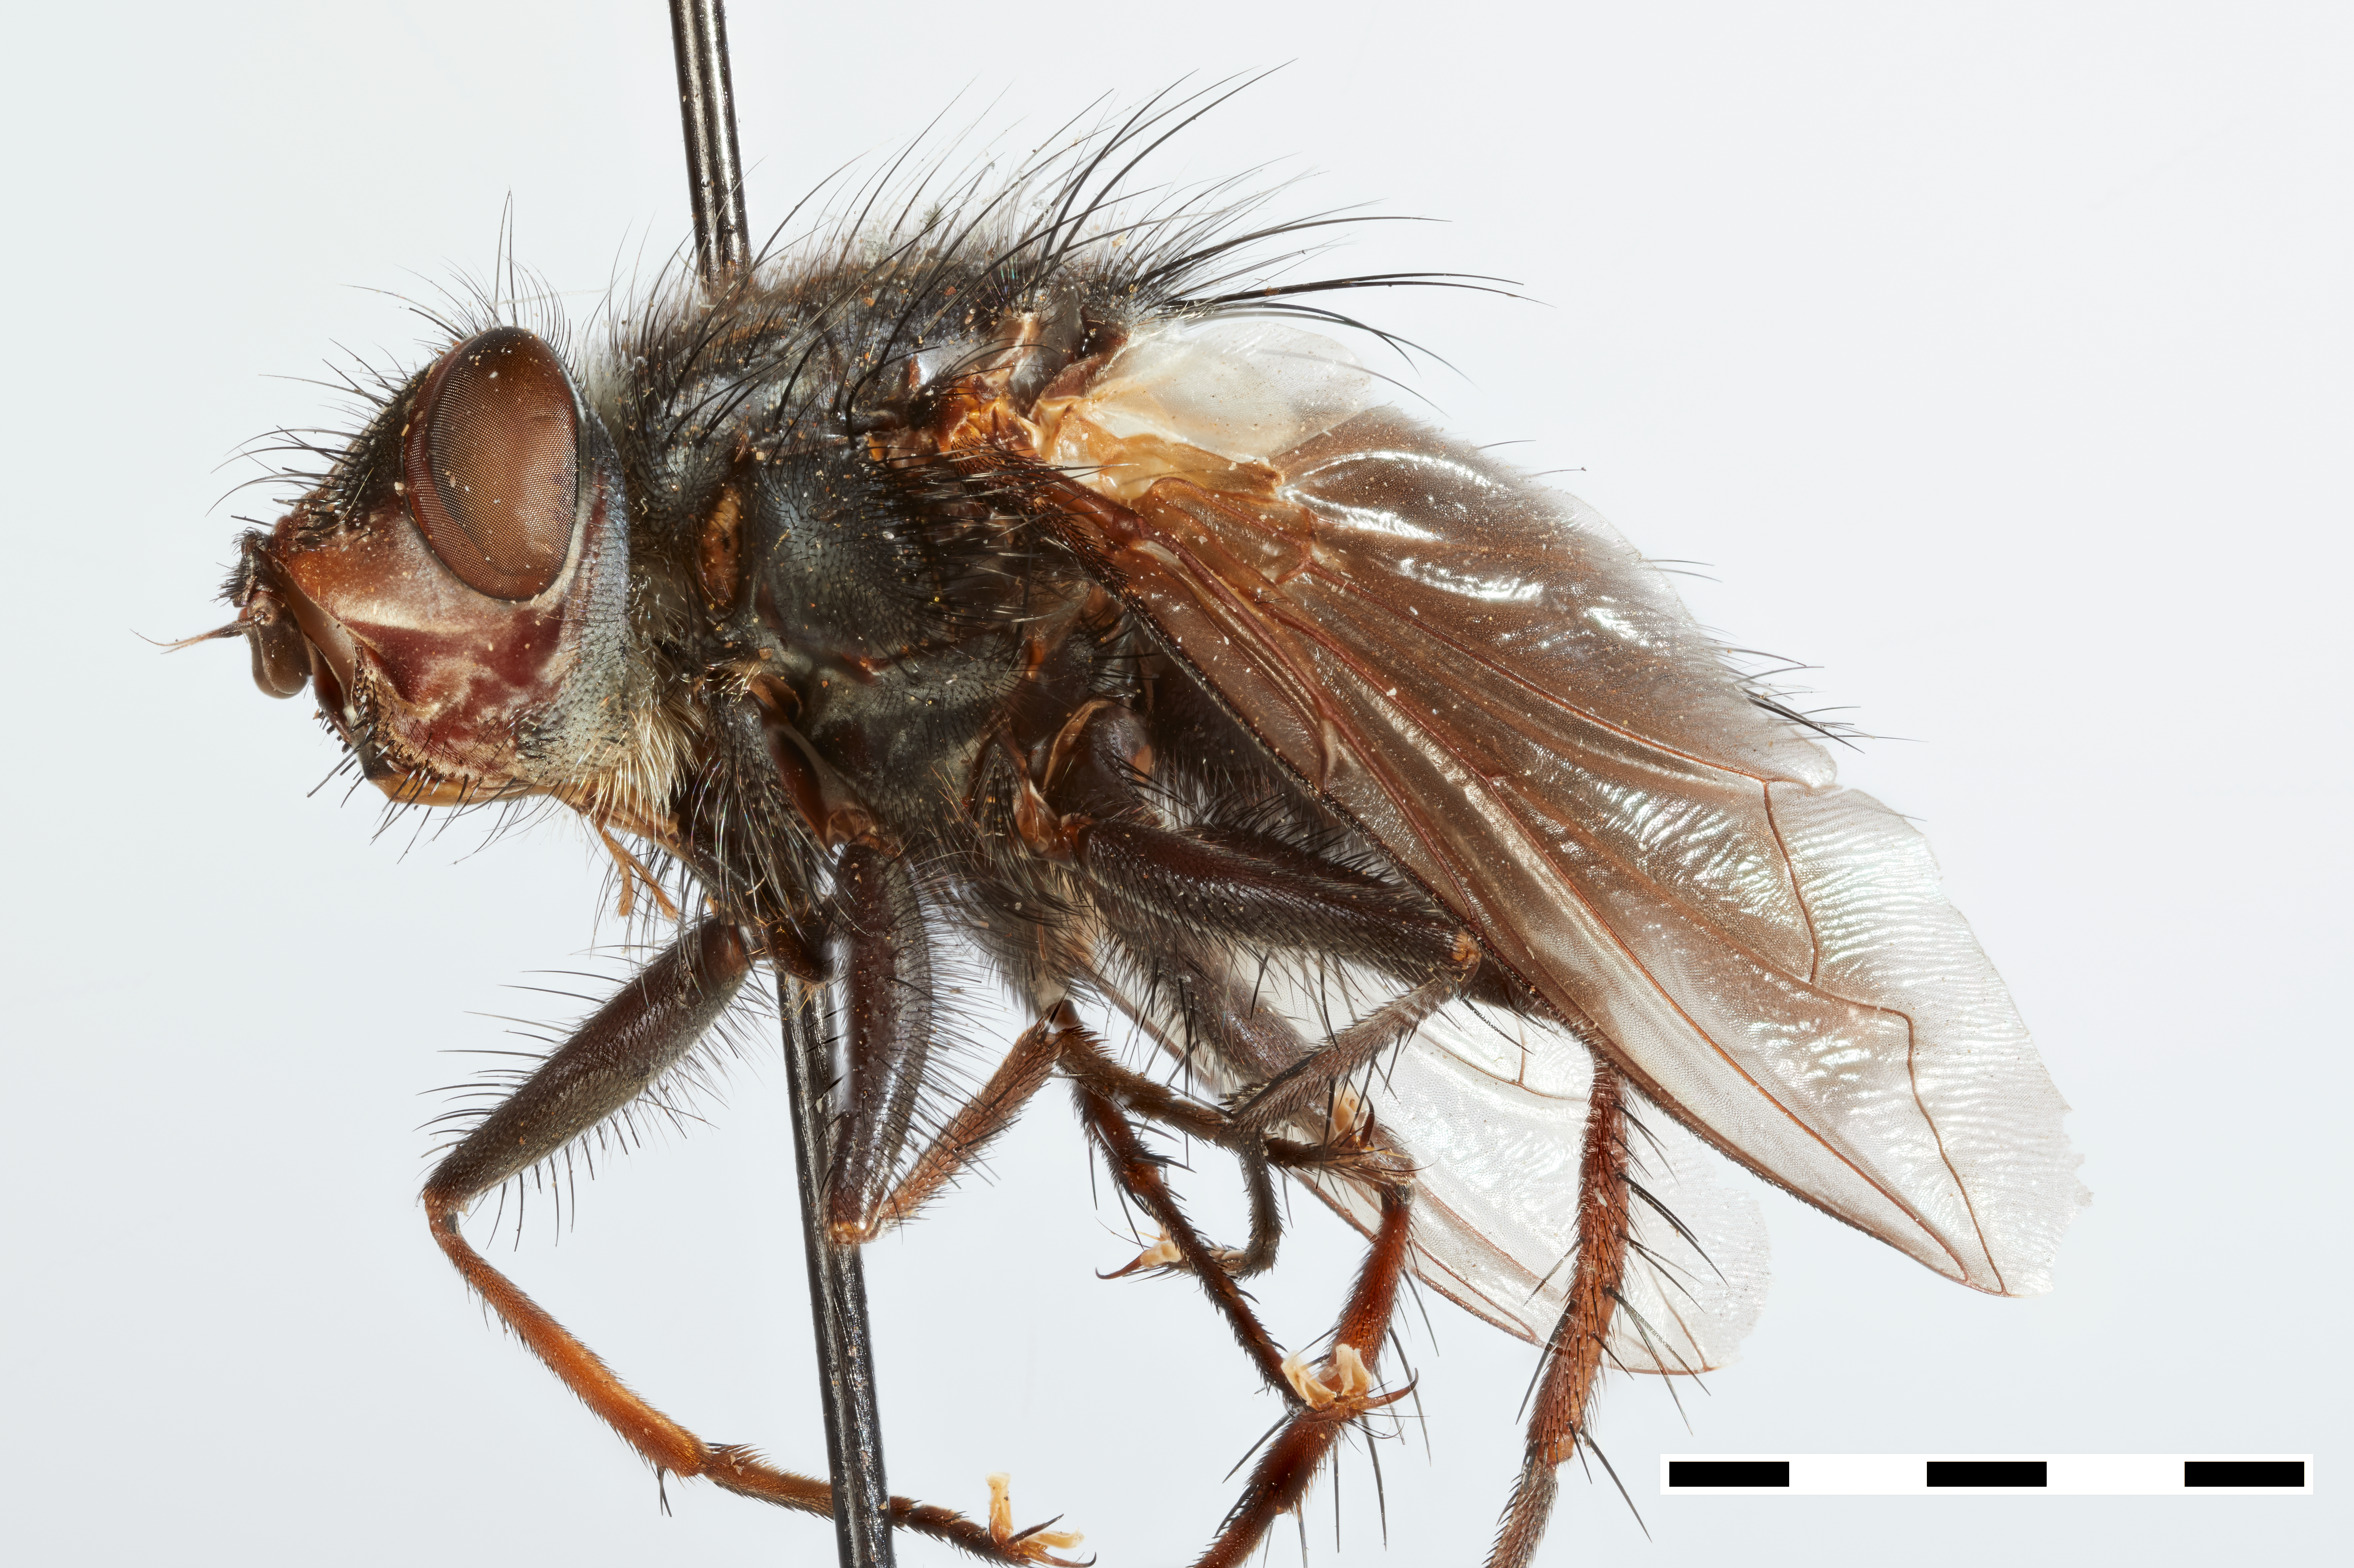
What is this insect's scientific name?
Psecacera latiforceps
